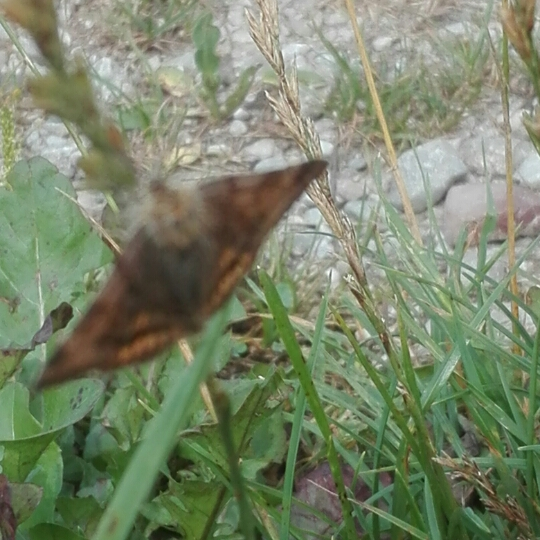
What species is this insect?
Euclidia glyphica
